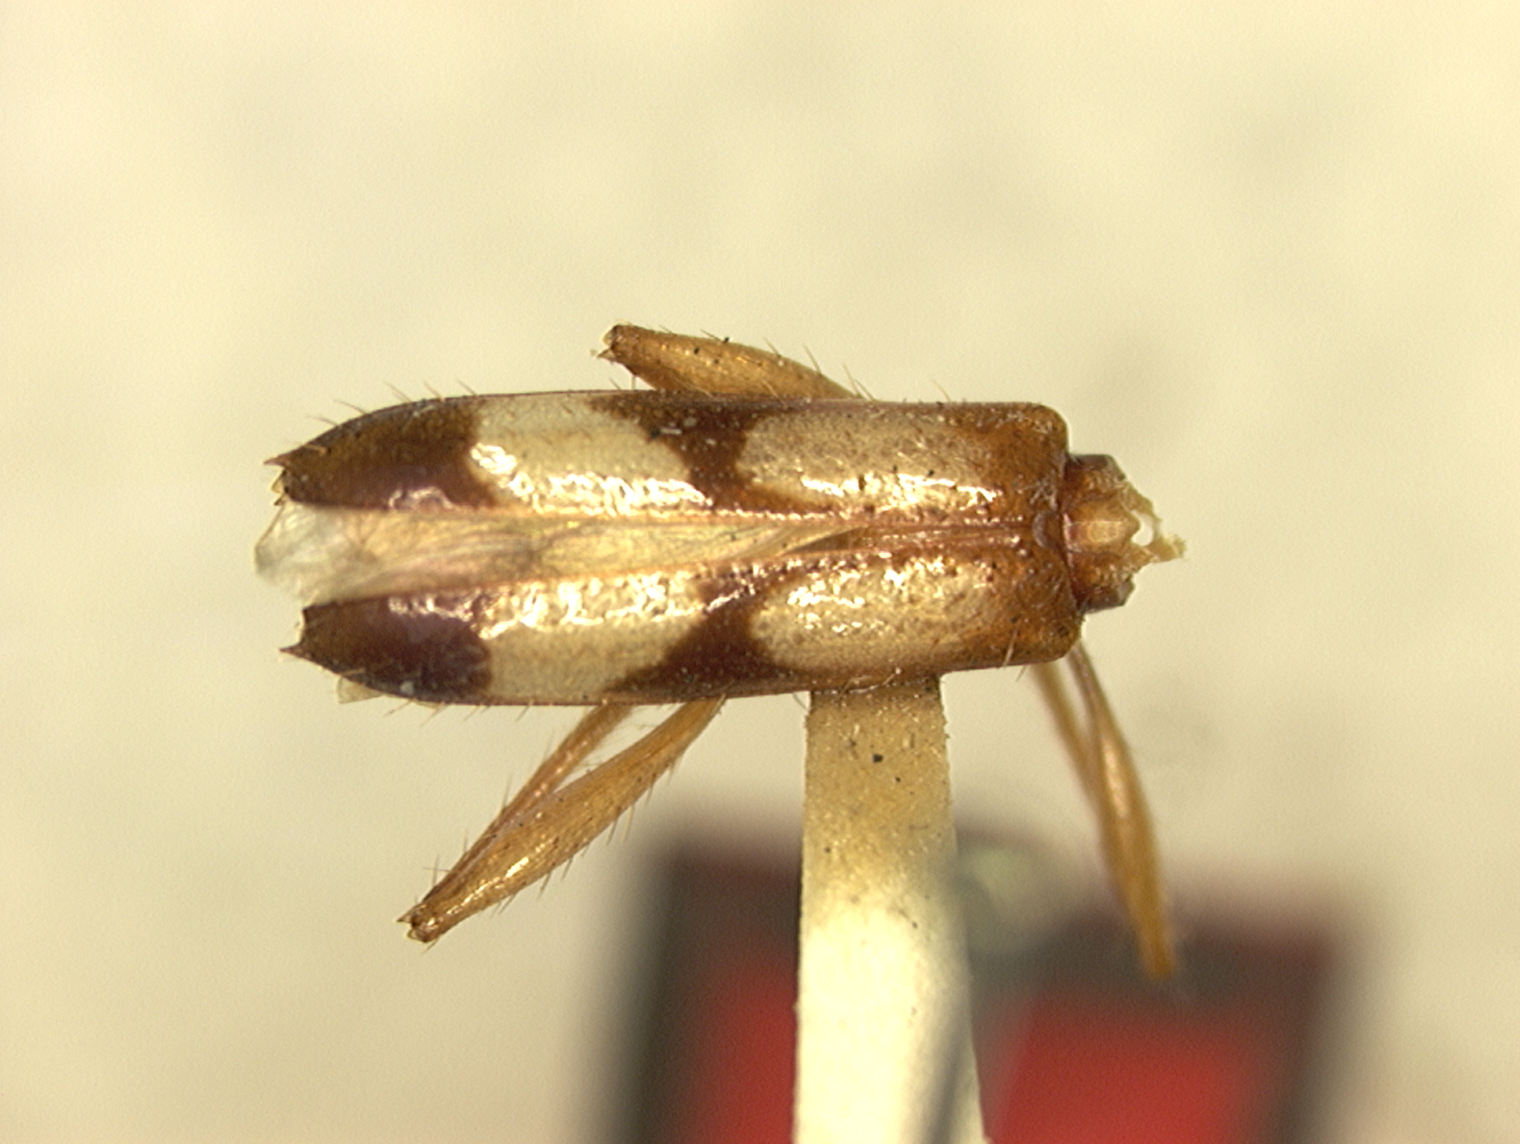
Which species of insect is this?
Ibidion centrale (also Tropidion centrale)
